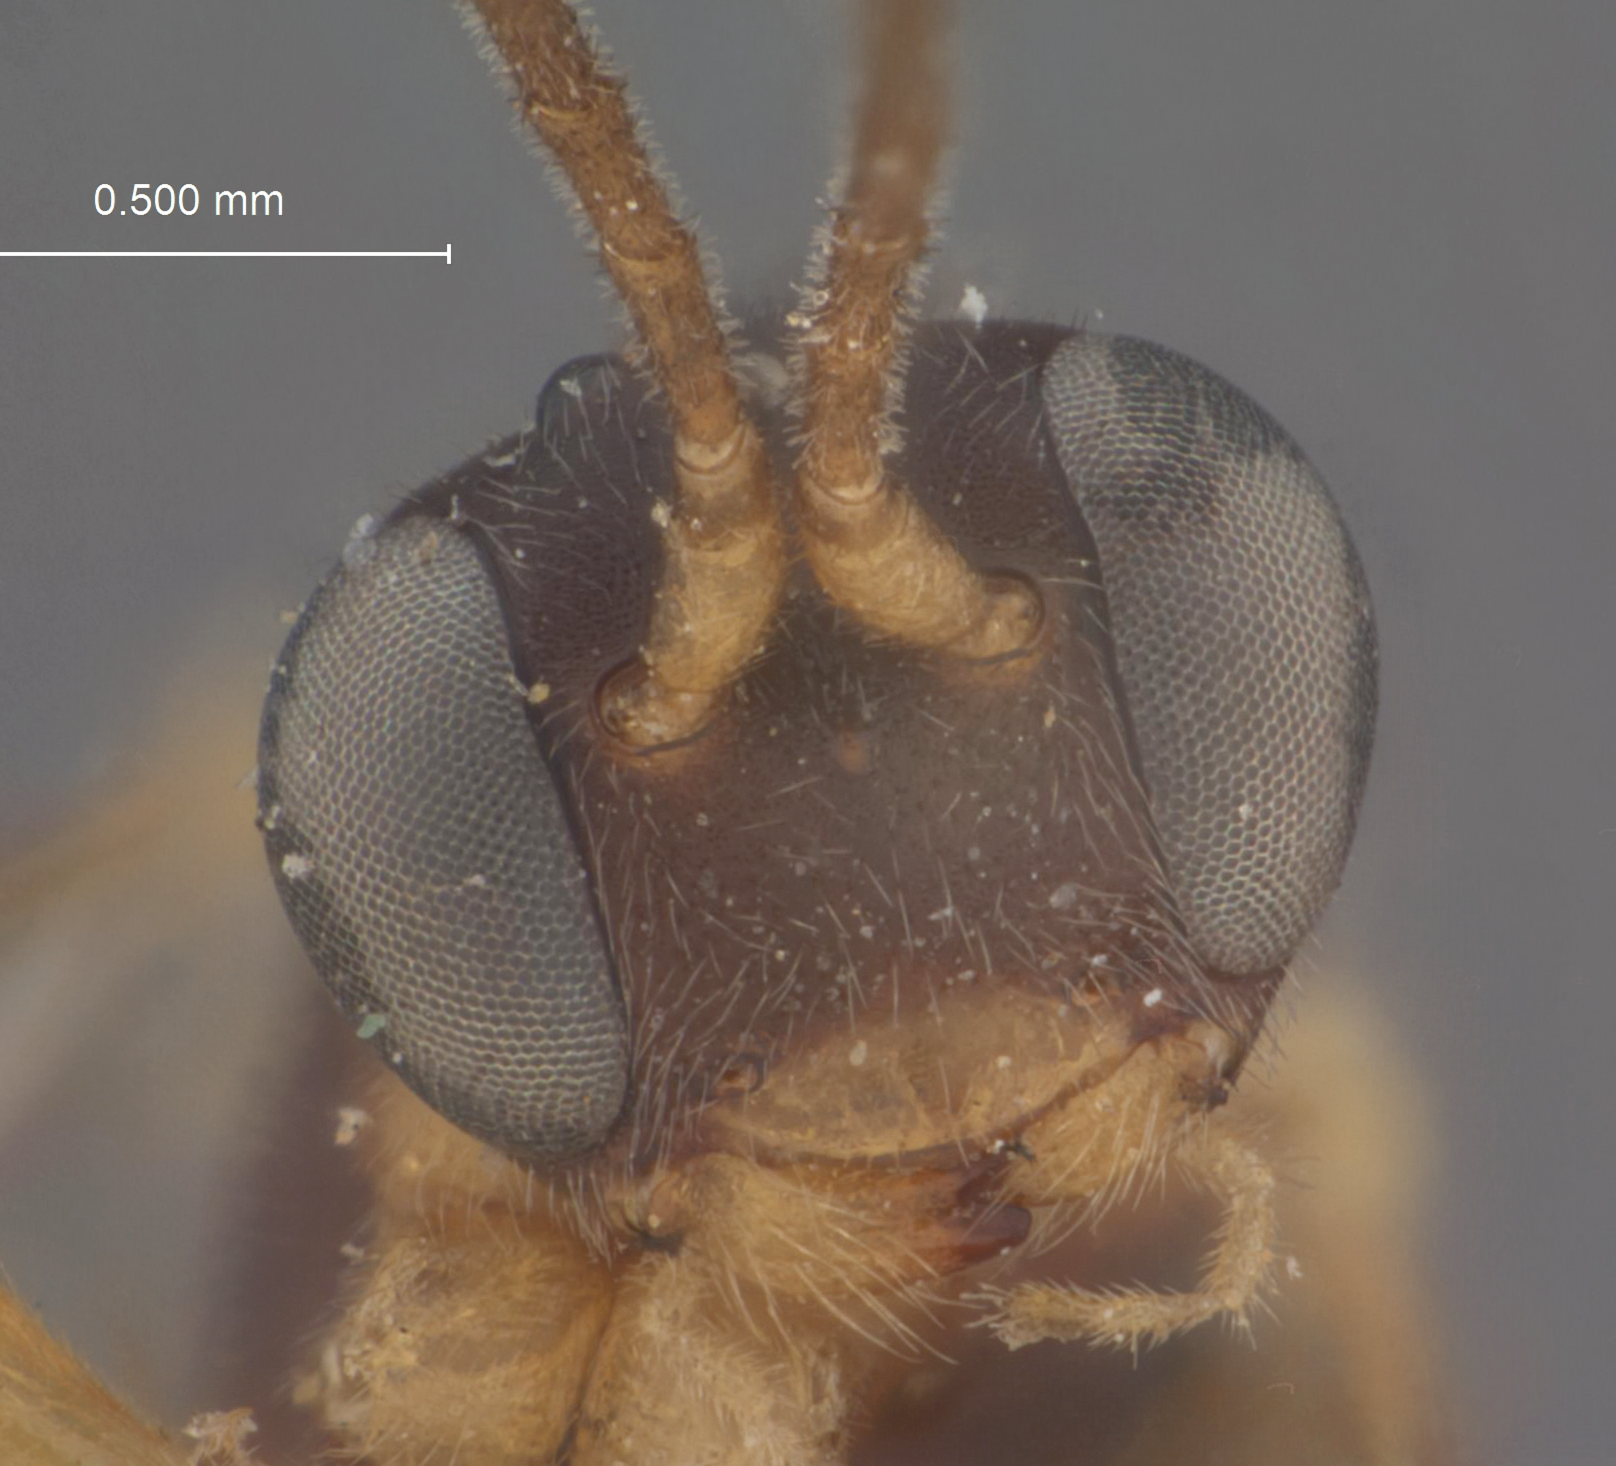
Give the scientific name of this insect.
Polyterus caliroae
